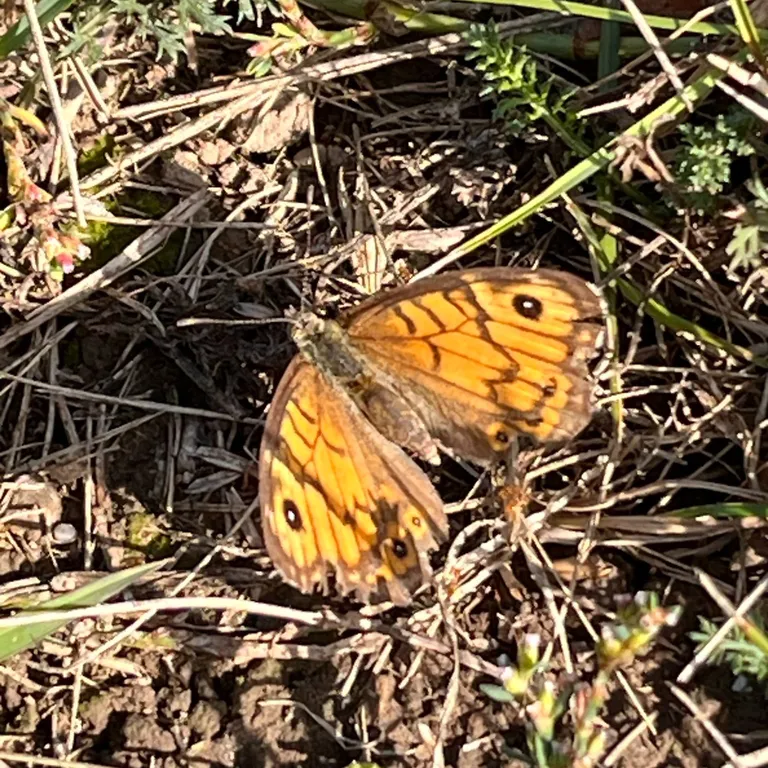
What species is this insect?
Lasiommata megera (also Pararge megera)
